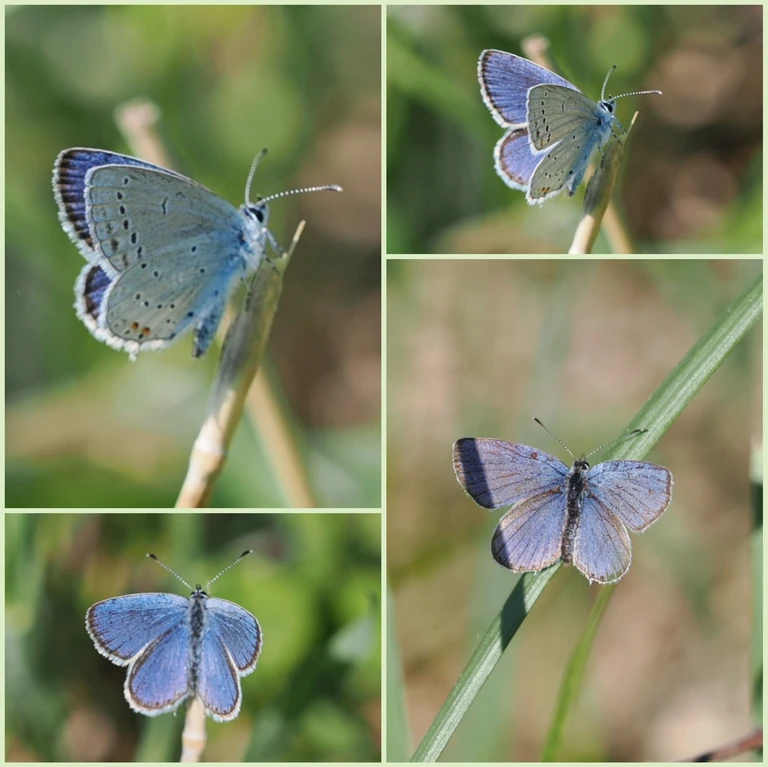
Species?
Cupido argiades (also Elkalyce argiades)
